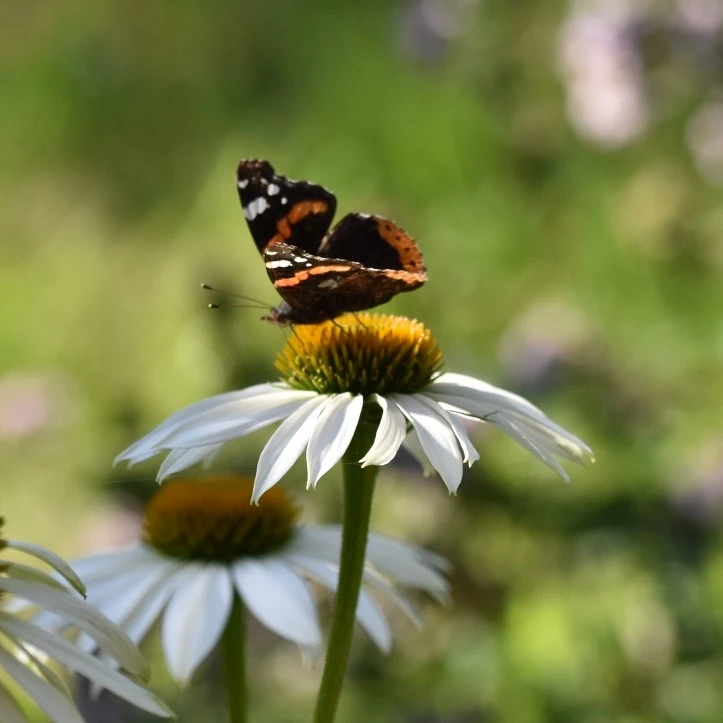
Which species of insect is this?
Vanessa atalanta
